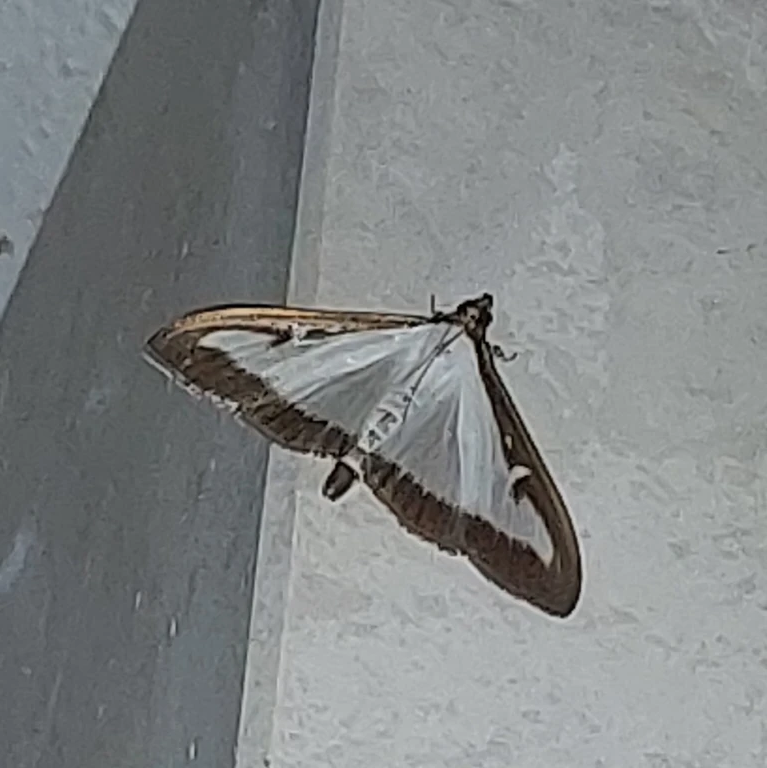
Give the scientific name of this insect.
Cydalima perspectalis
